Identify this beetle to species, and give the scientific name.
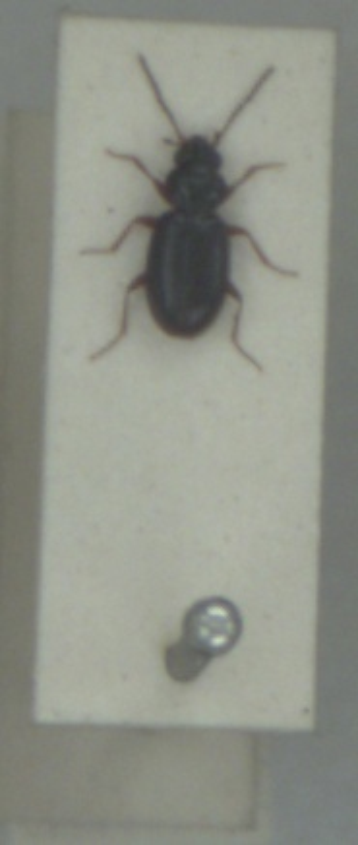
Bembidion gilvipes
